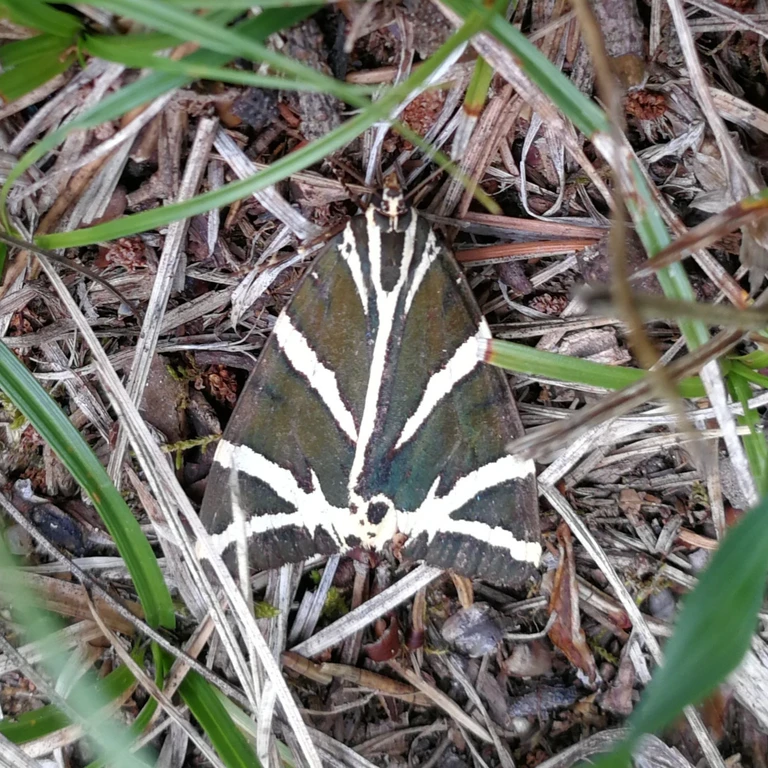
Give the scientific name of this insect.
Euplagia quadripunctaria
